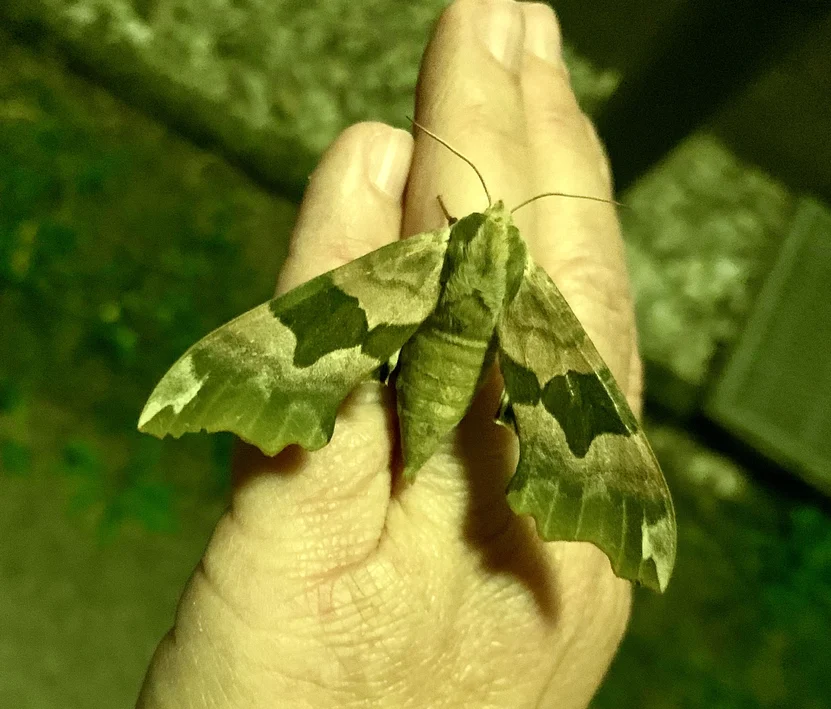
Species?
Mimas tiliae
